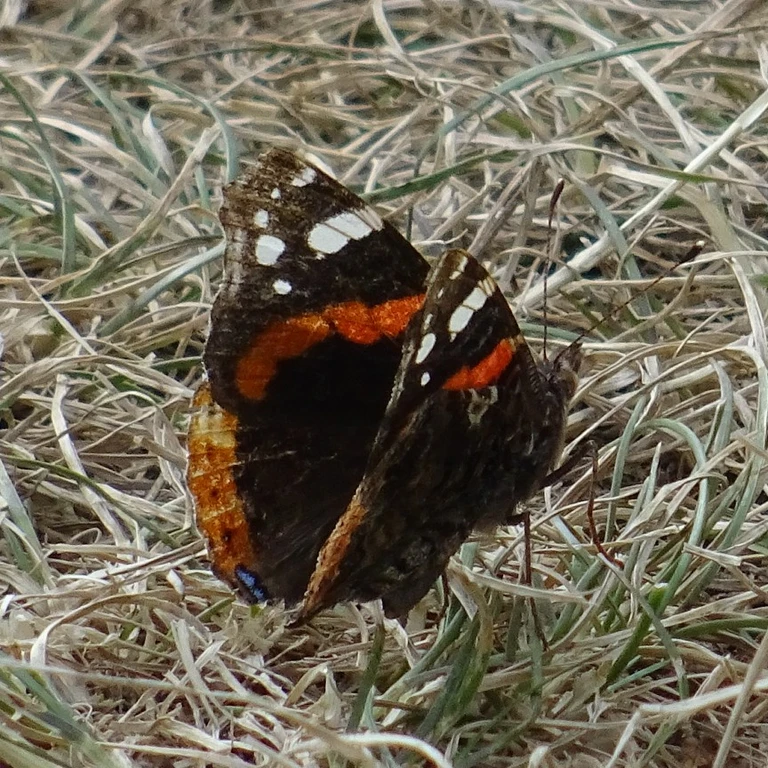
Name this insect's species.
Vanessa atalanta
